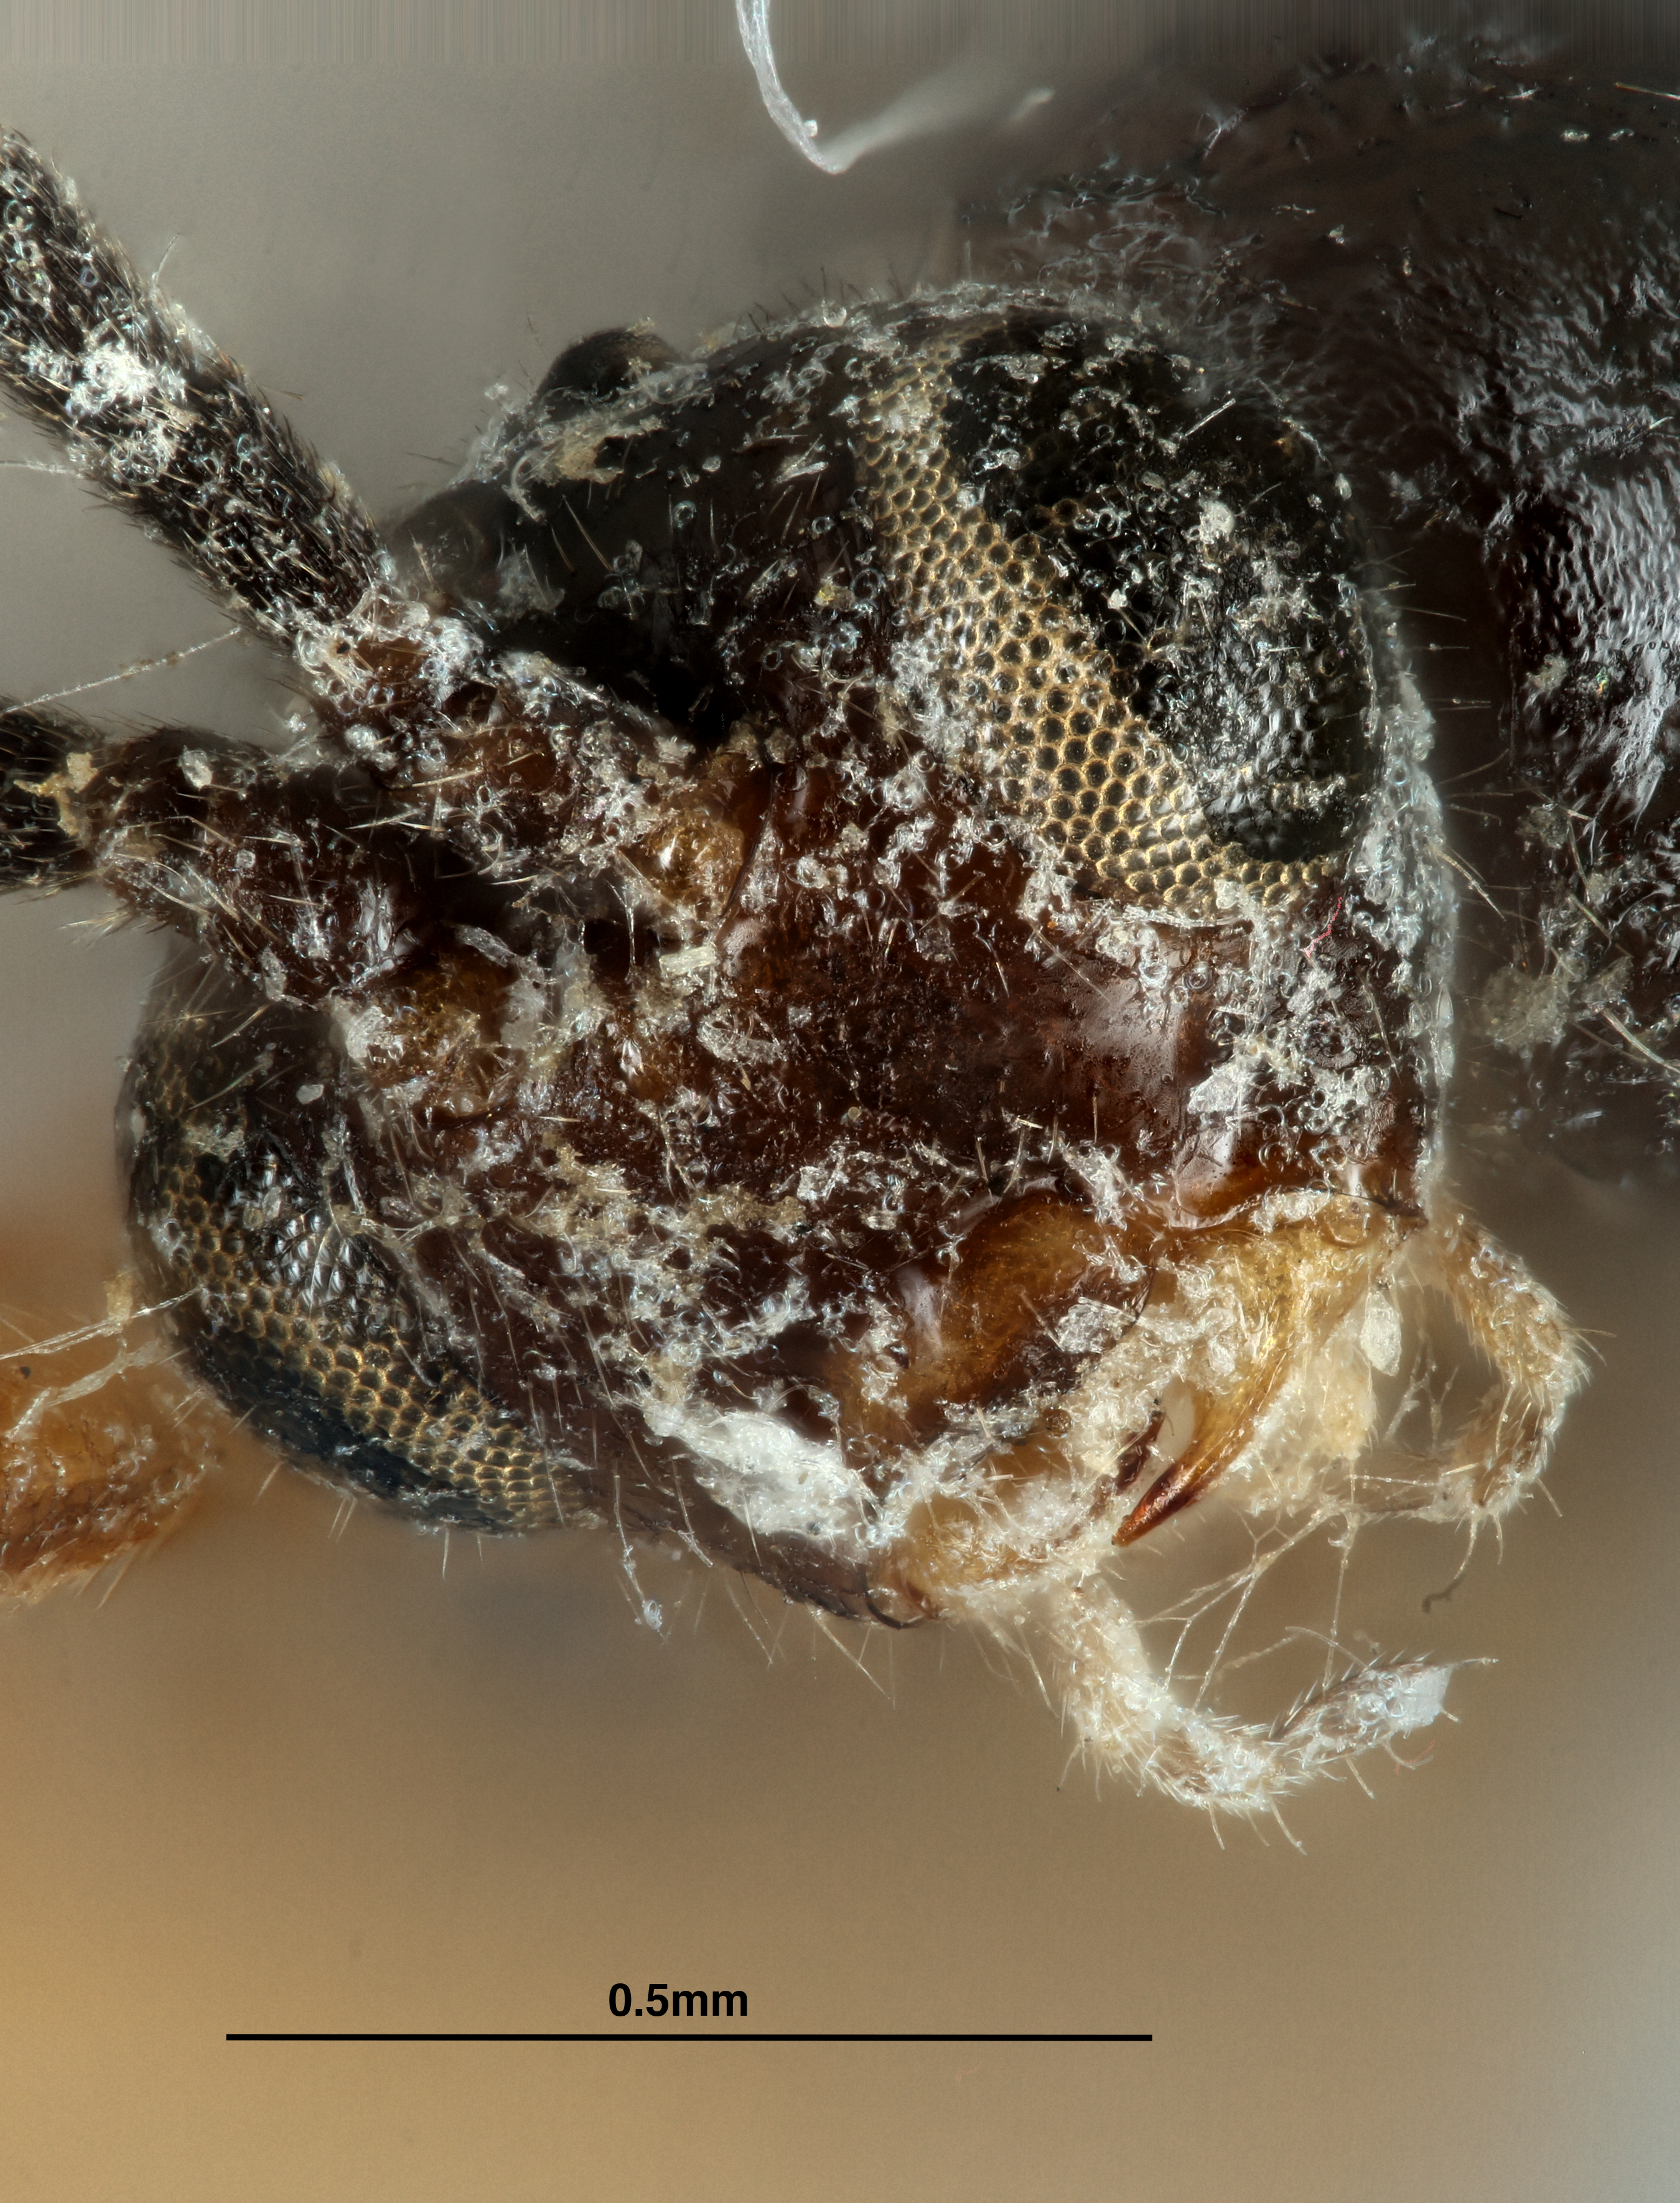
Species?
Aphidius lachnivoris
